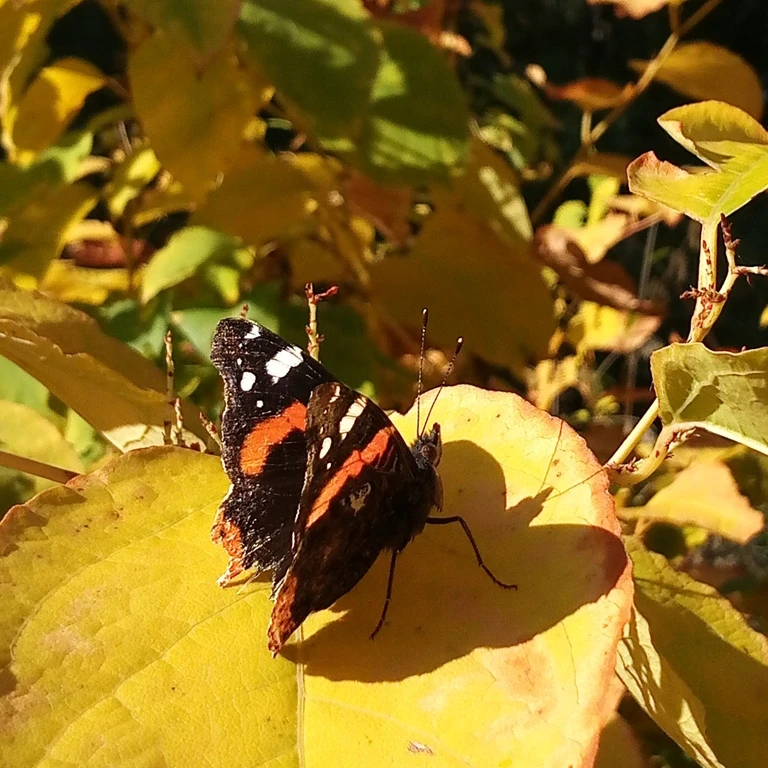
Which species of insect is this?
Vanessa atalanta
